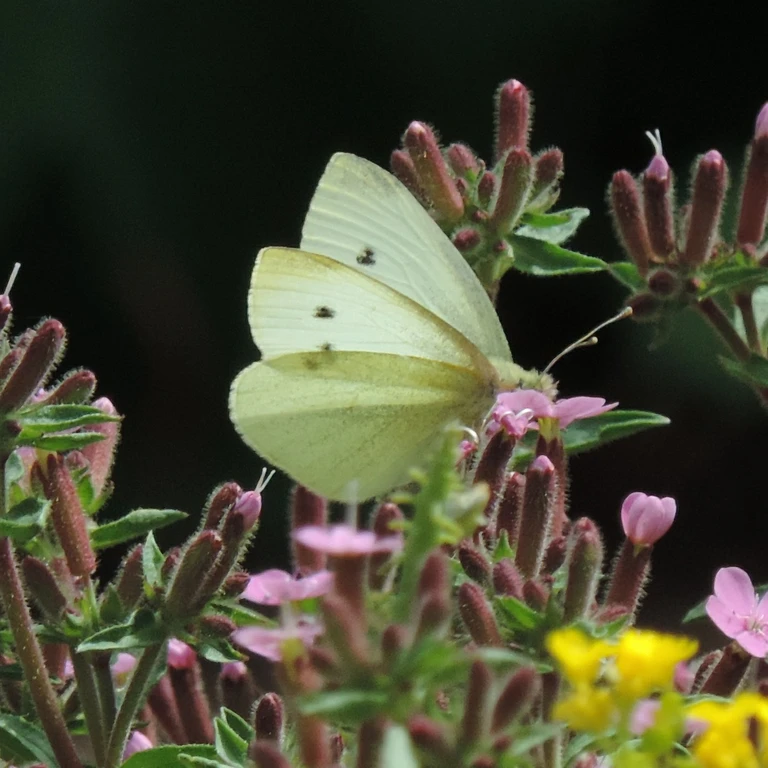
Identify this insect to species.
Pieris rapae
